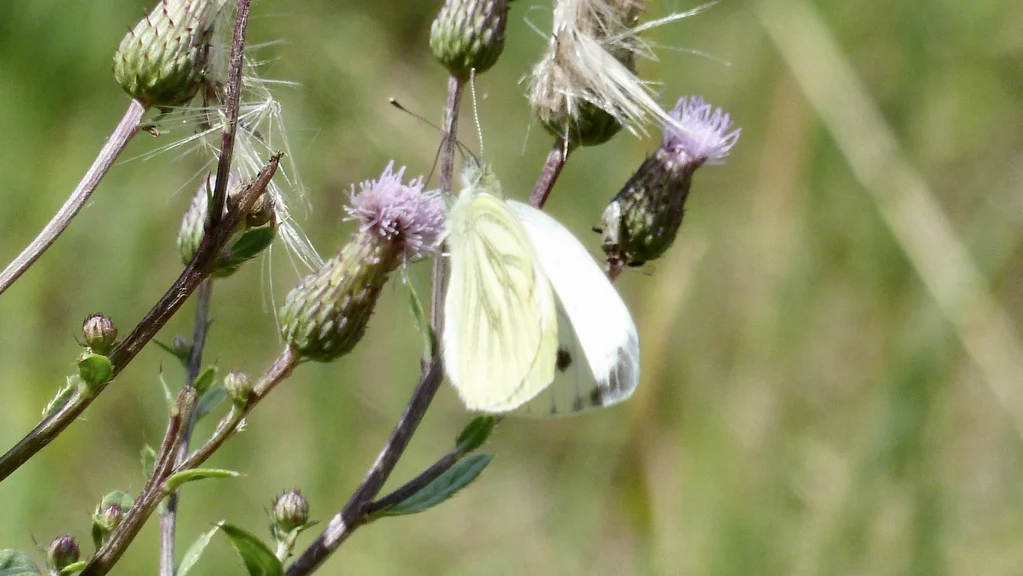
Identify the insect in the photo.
Pieris napi
